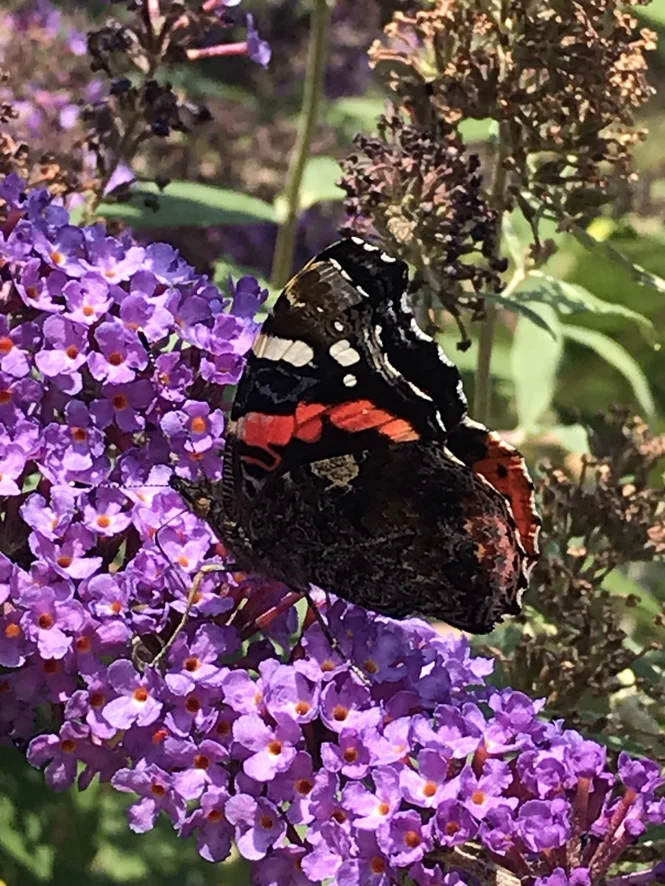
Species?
Vanessa atalanta
